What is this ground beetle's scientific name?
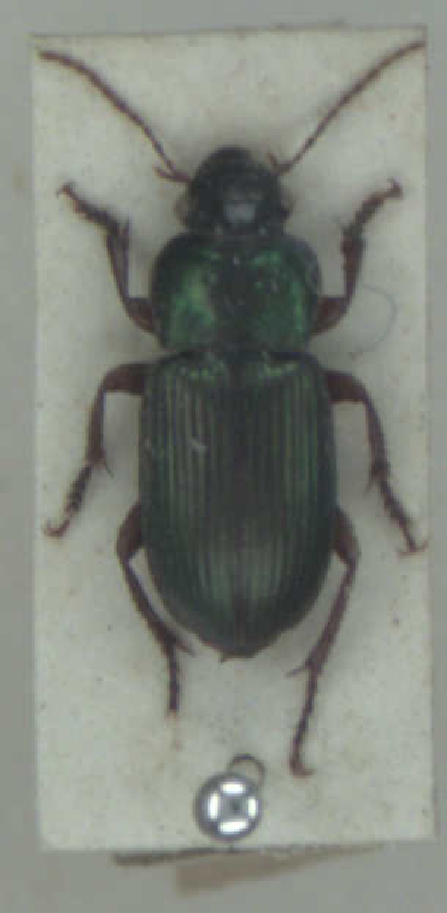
Harpalus affinis
